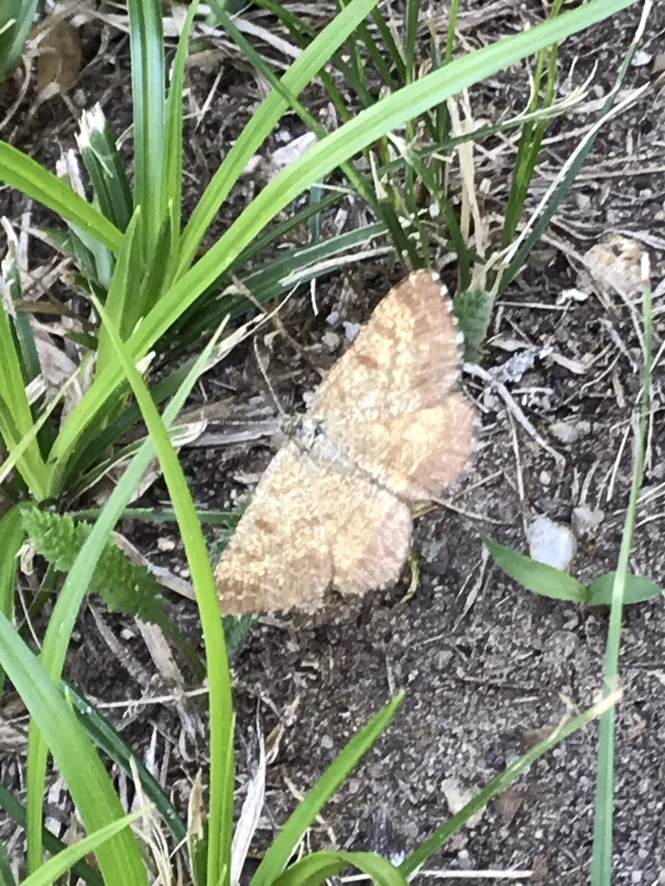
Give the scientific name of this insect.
Ematurga atomaria
